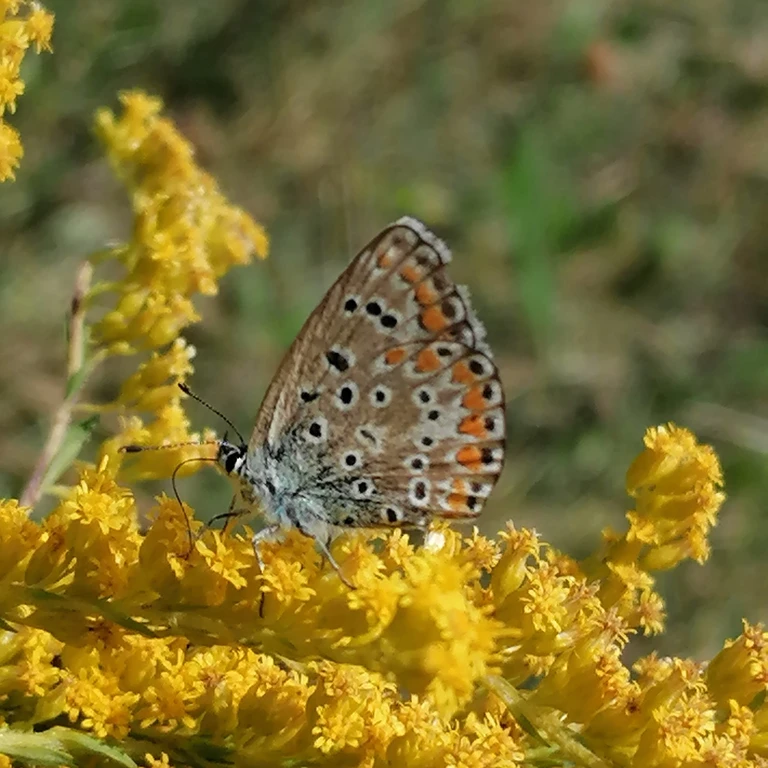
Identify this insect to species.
Polyommatus icarus
